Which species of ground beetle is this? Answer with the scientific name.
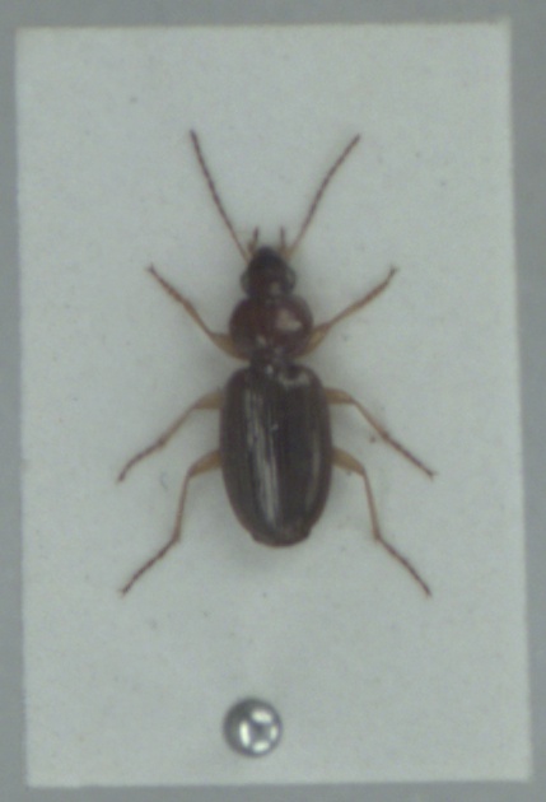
Olisthopus rotundatus
